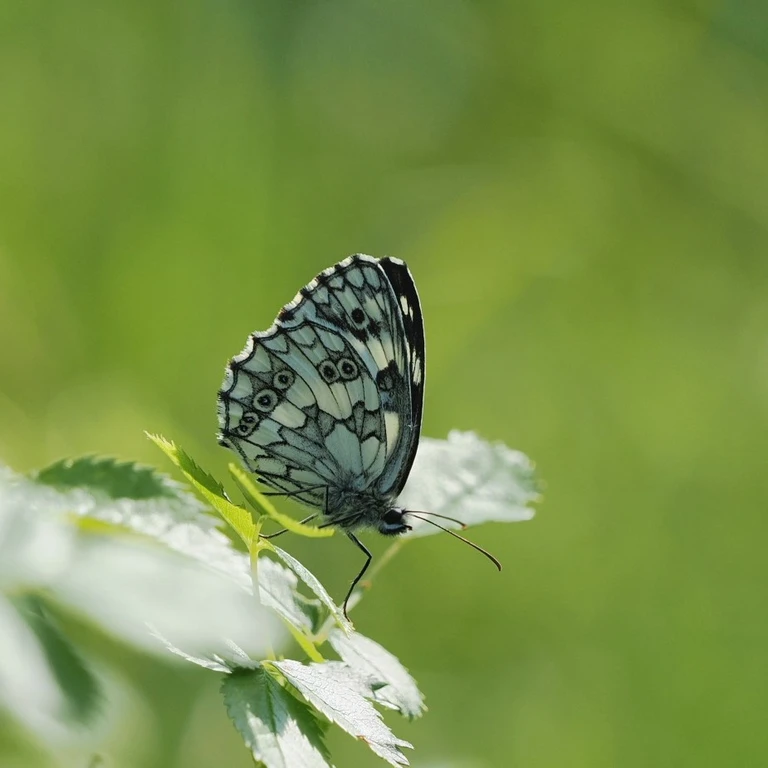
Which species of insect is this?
Melanargia galathea
